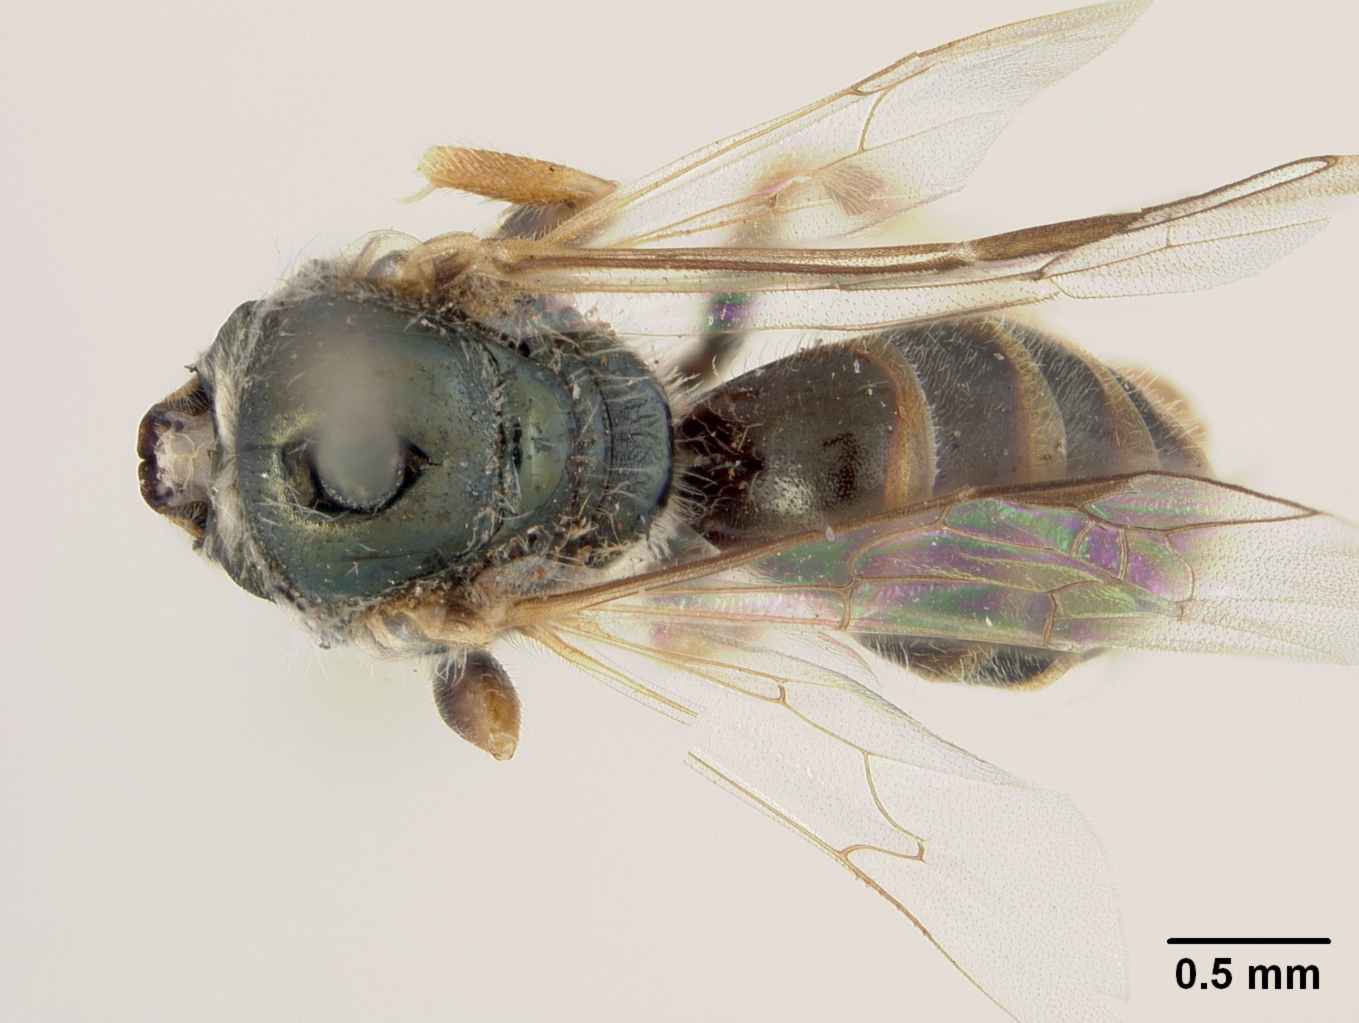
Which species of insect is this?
Halictus purnongensis
